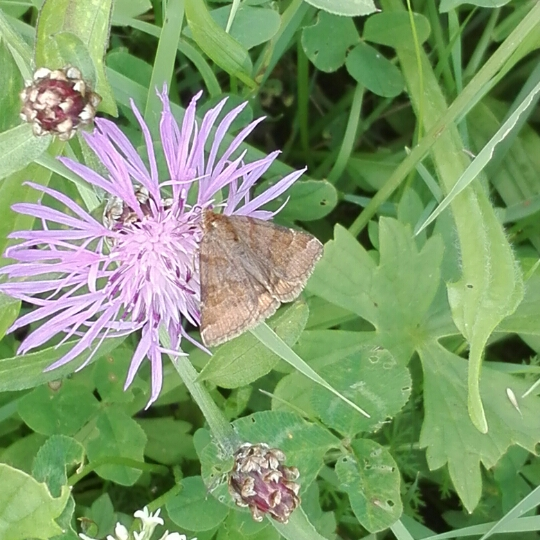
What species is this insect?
Euclidia glyphica
